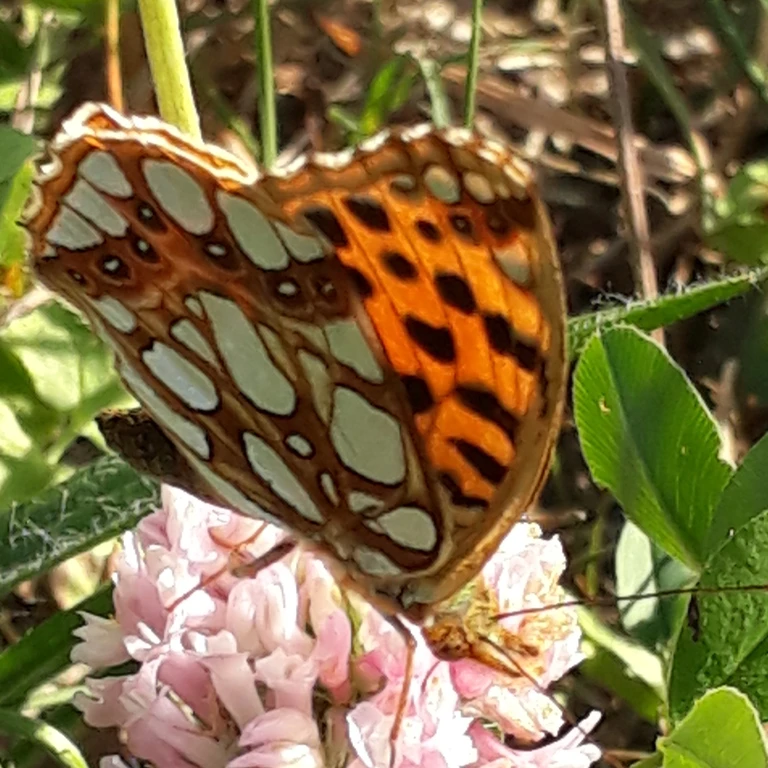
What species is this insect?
Issoria lathonia
